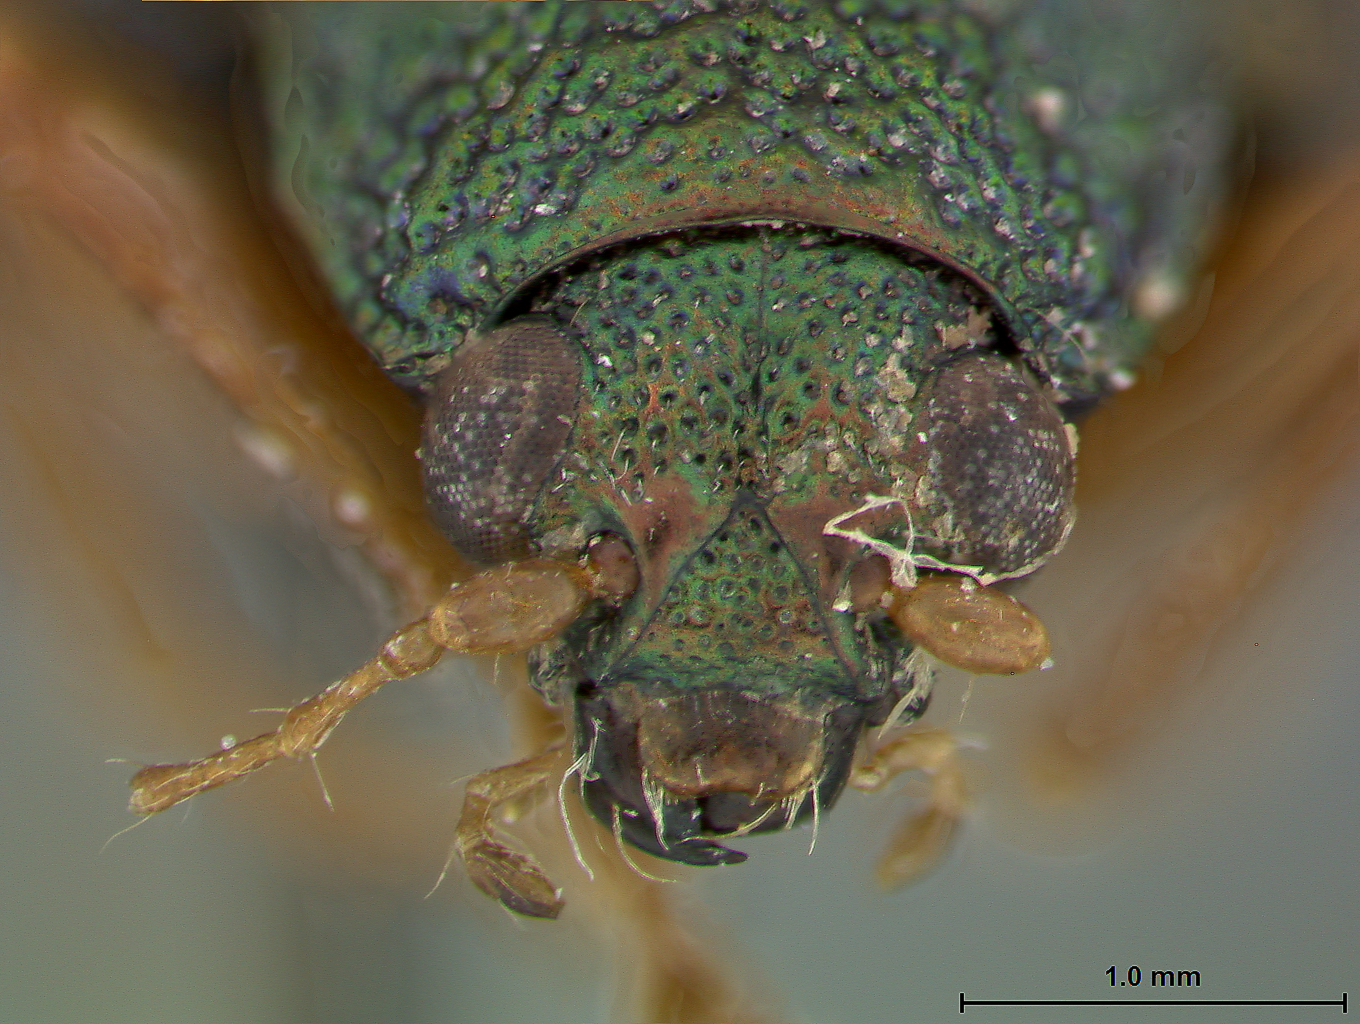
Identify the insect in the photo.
Colaspis chacoensis
